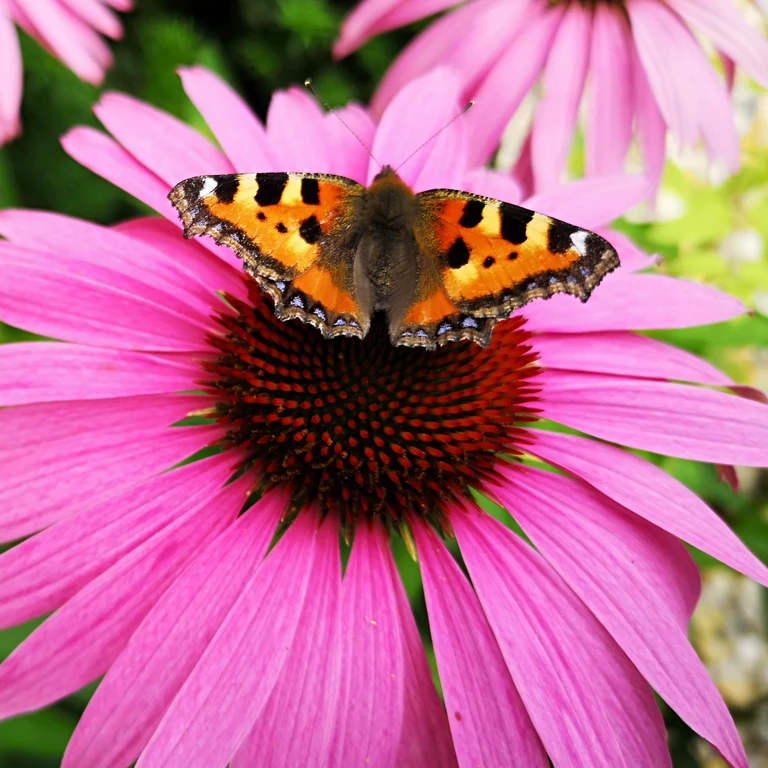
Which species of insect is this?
Aglais urticae
